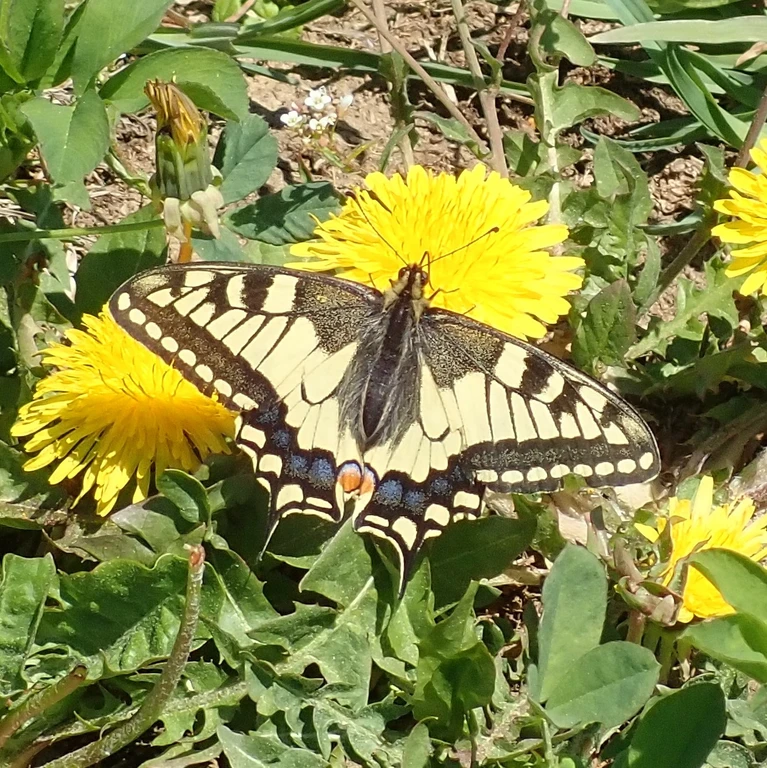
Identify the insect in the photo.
Papilio machaon
